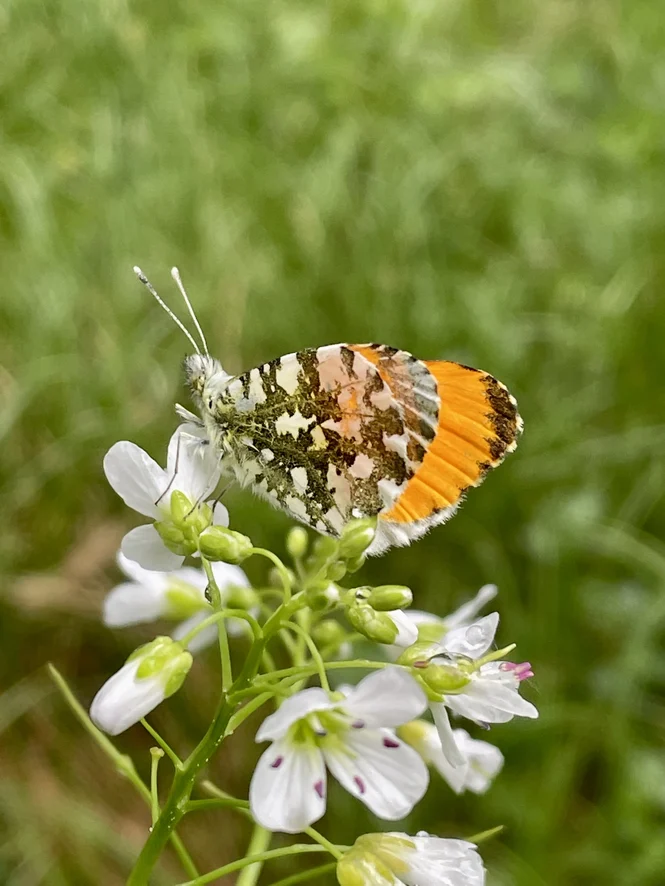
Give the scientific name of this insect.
Anthocharis cardamines
